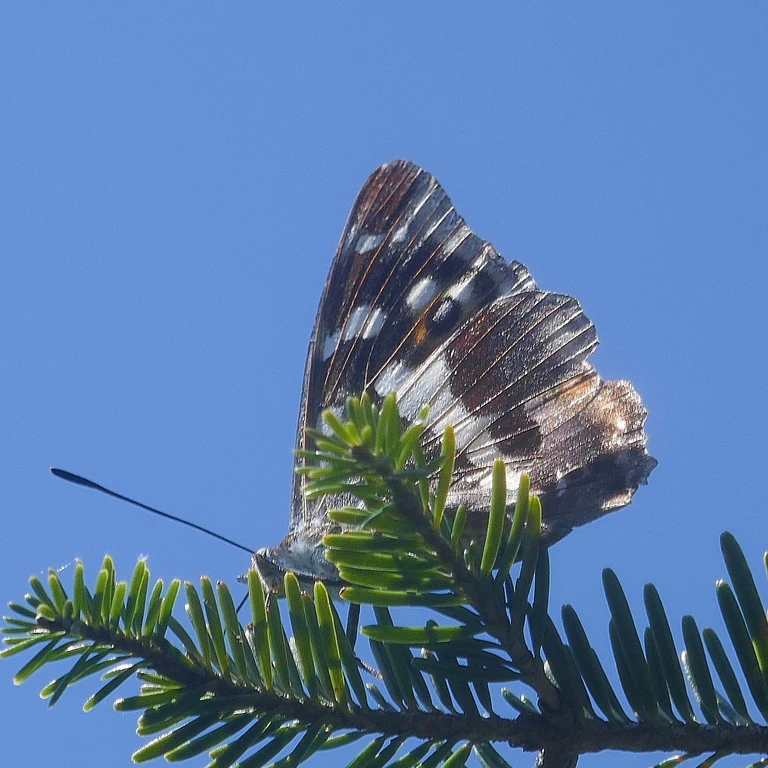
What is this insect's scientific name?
Apatura iris
